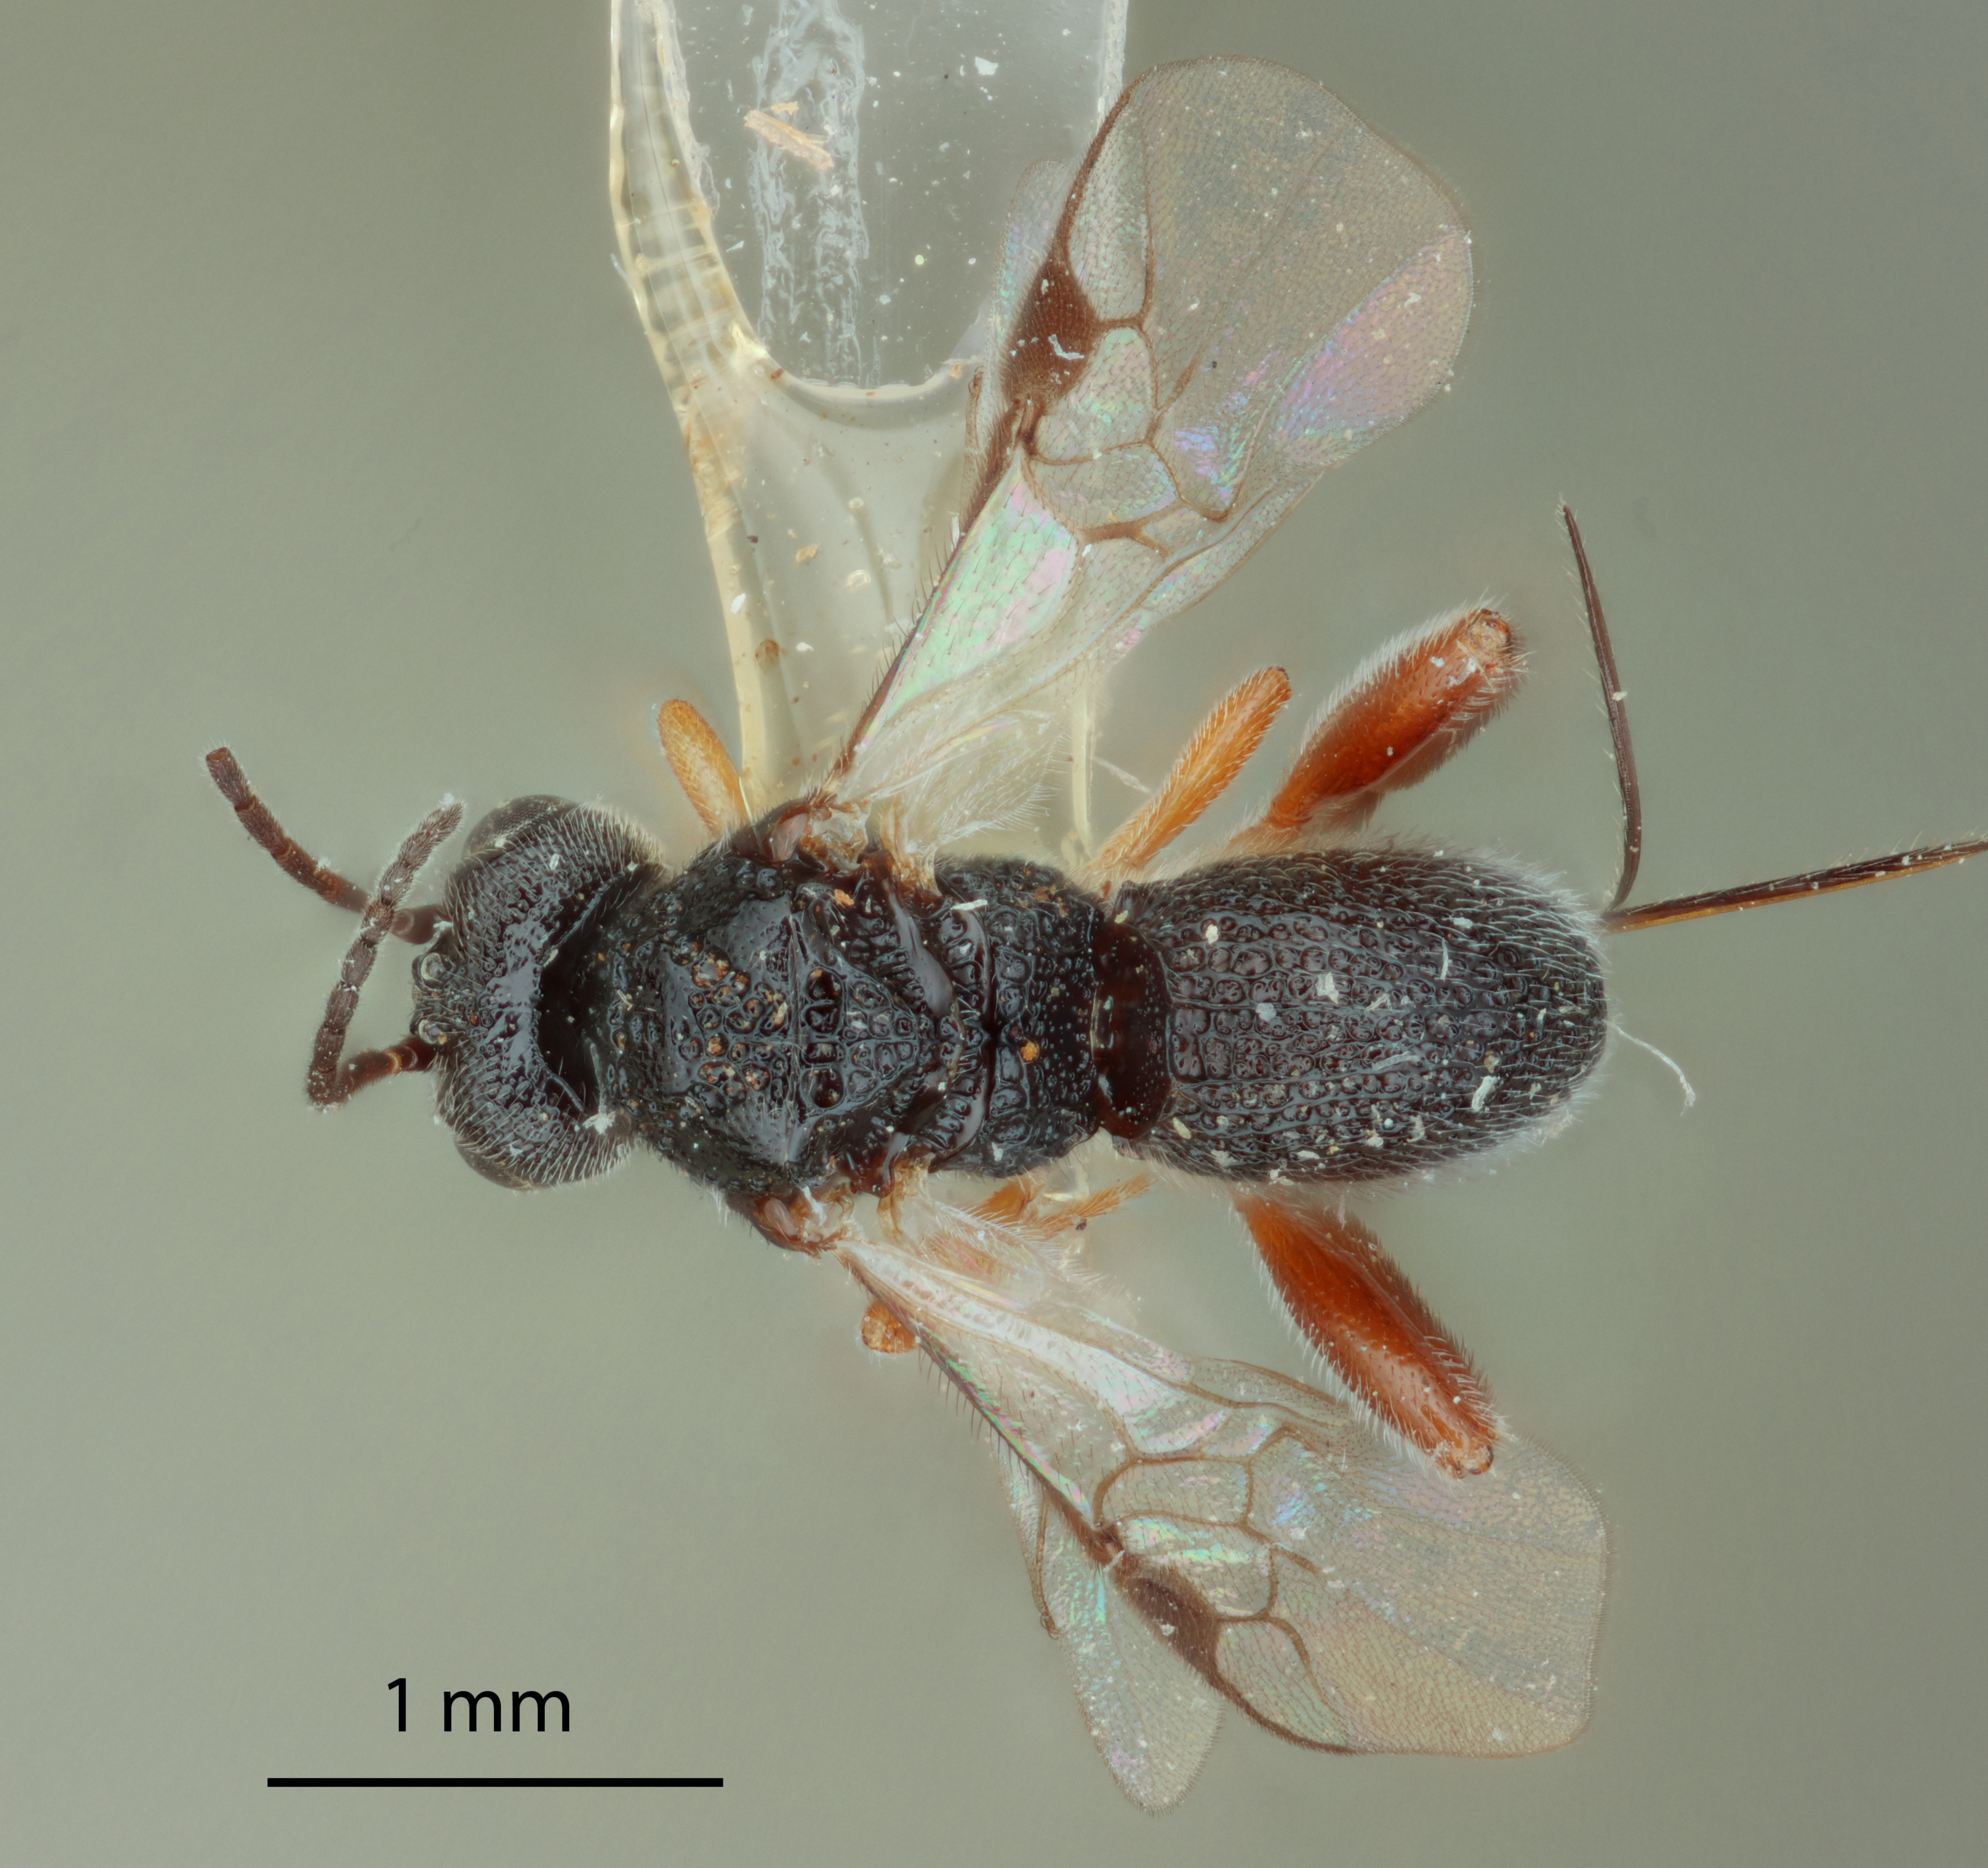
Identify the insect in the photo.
Urosigalphus monotunus
